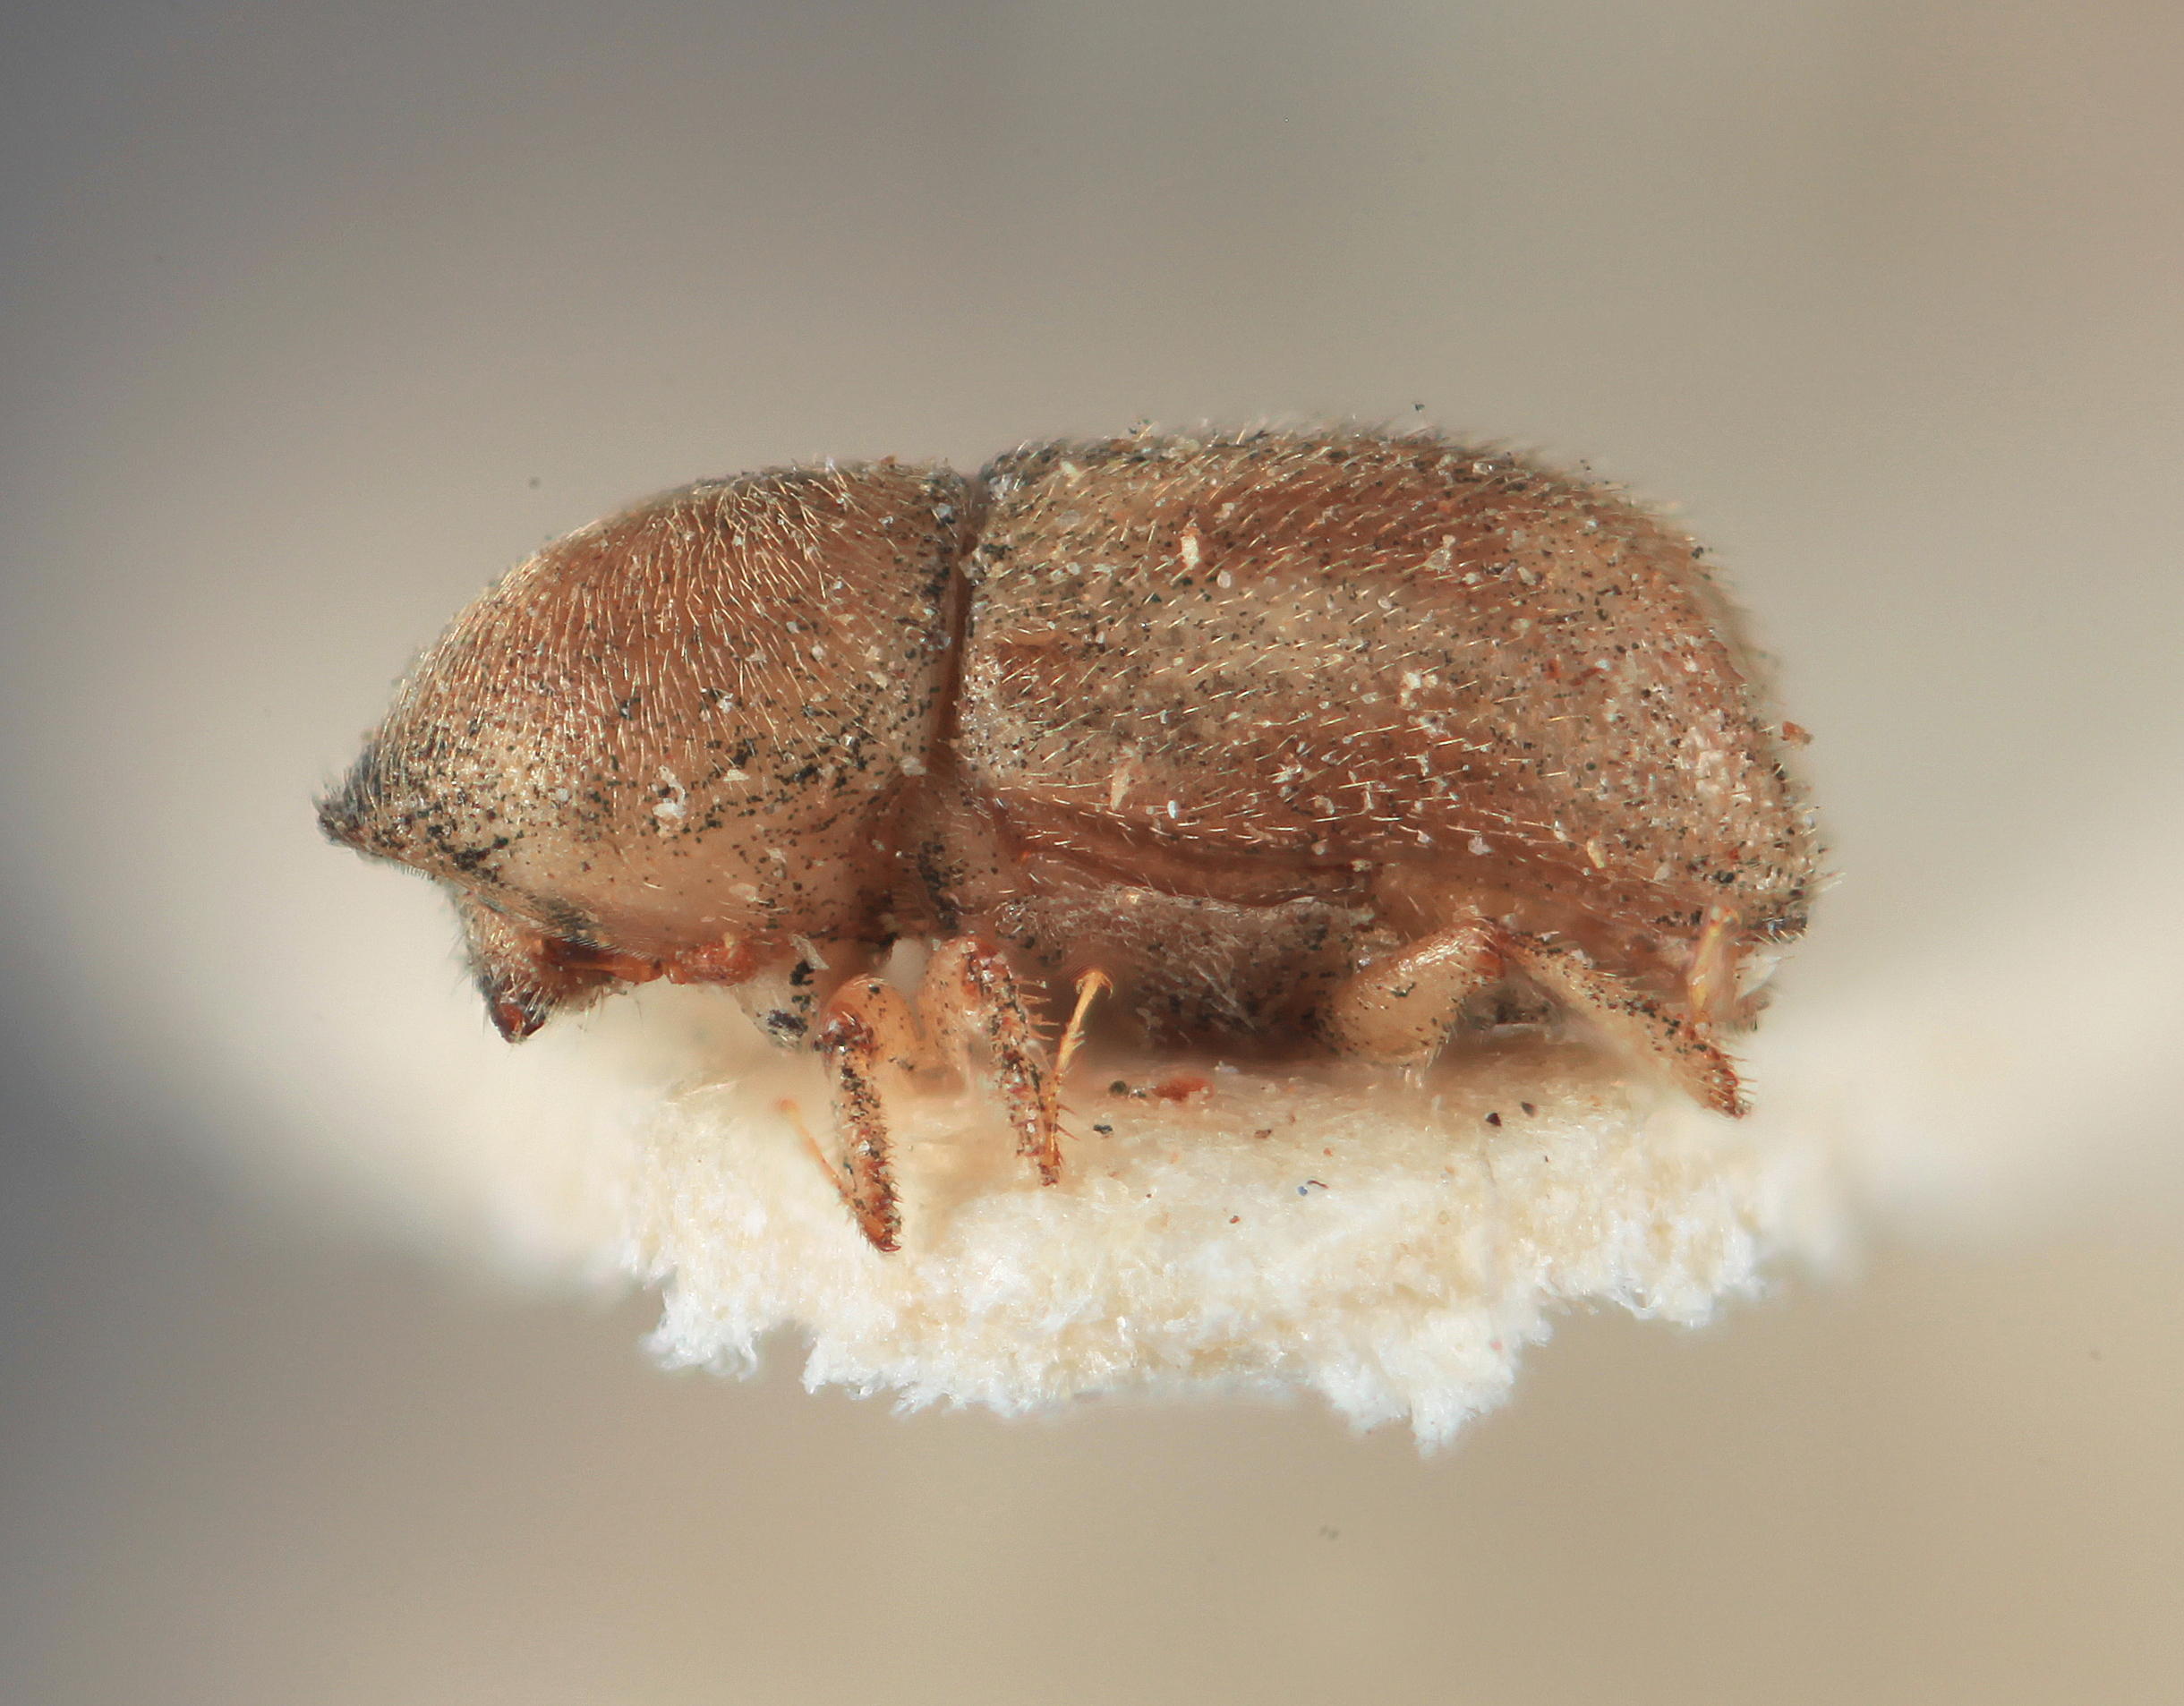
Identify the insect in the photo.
Aphanarthrum indicum
